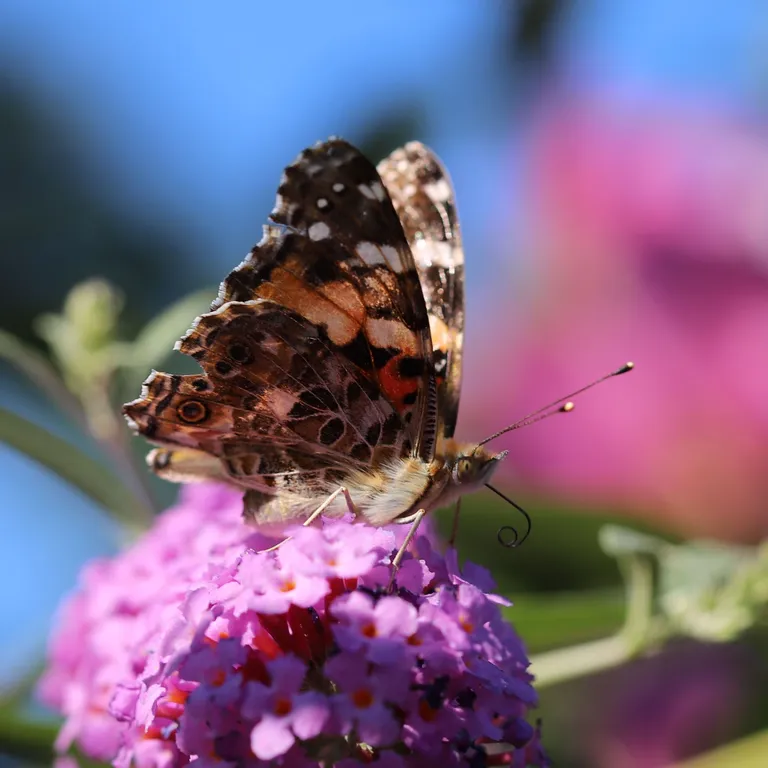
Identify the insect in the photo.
Vanessa cardui
